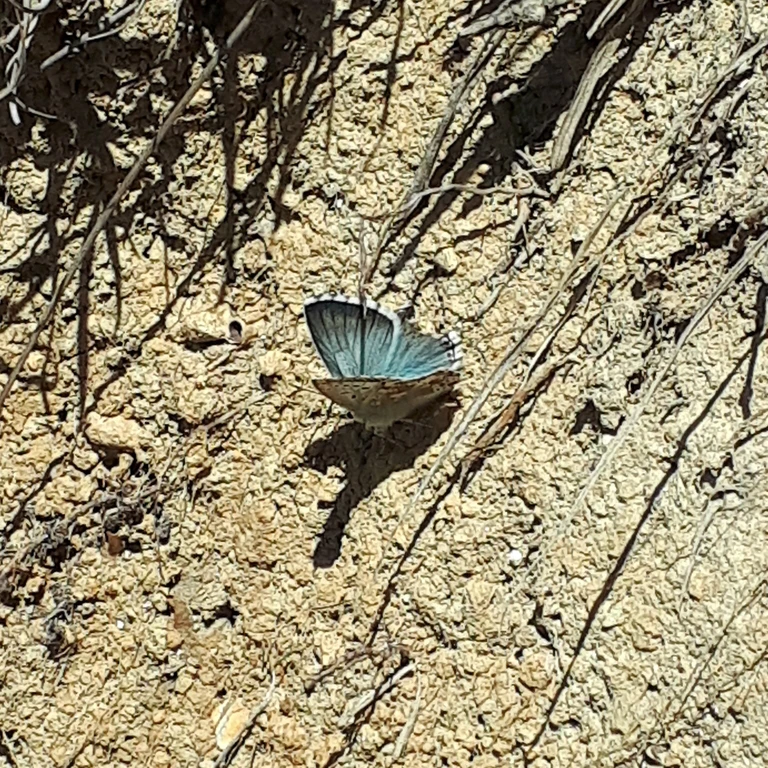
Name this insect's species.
Lysandra coridon
